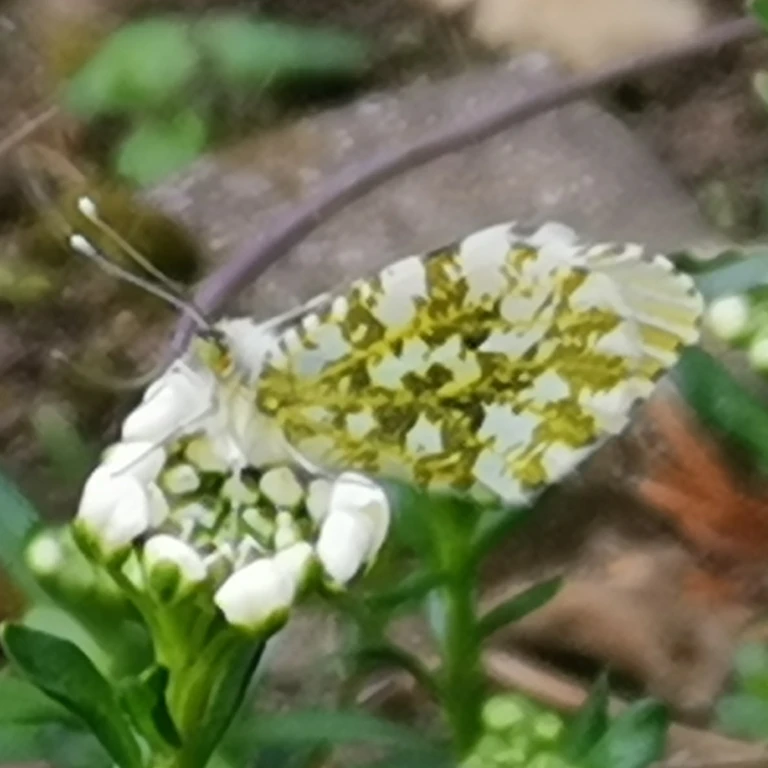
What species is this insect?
Anthocharis cardamines
